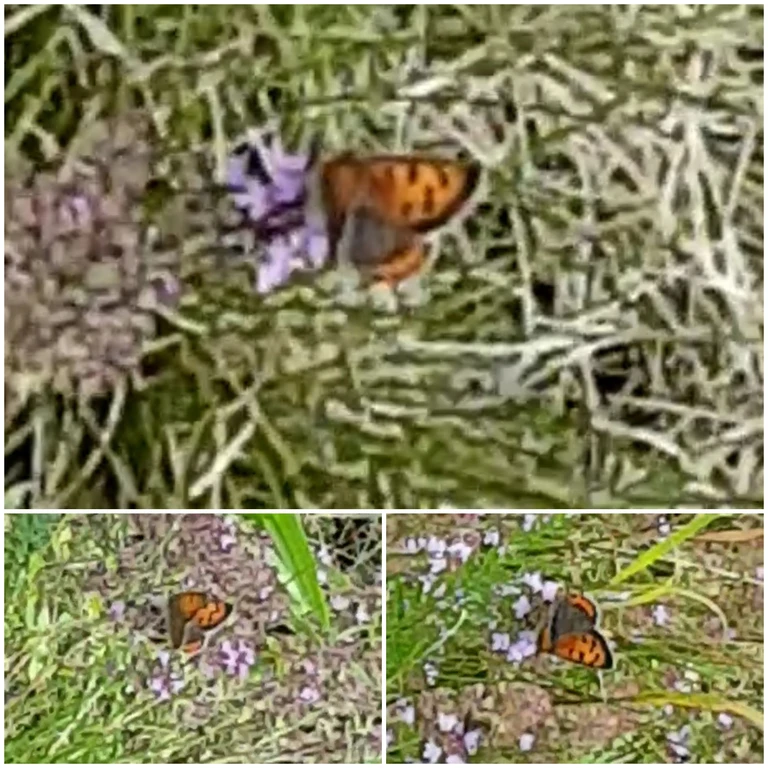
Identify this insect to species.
Lycaena phlaeas
